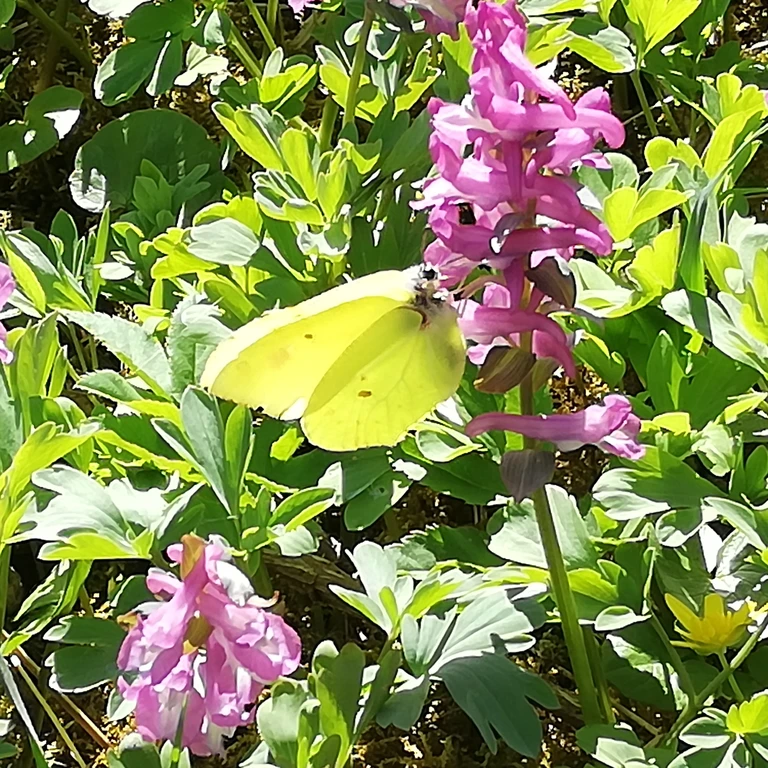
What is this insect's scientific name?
Gonepteryx rhamni
